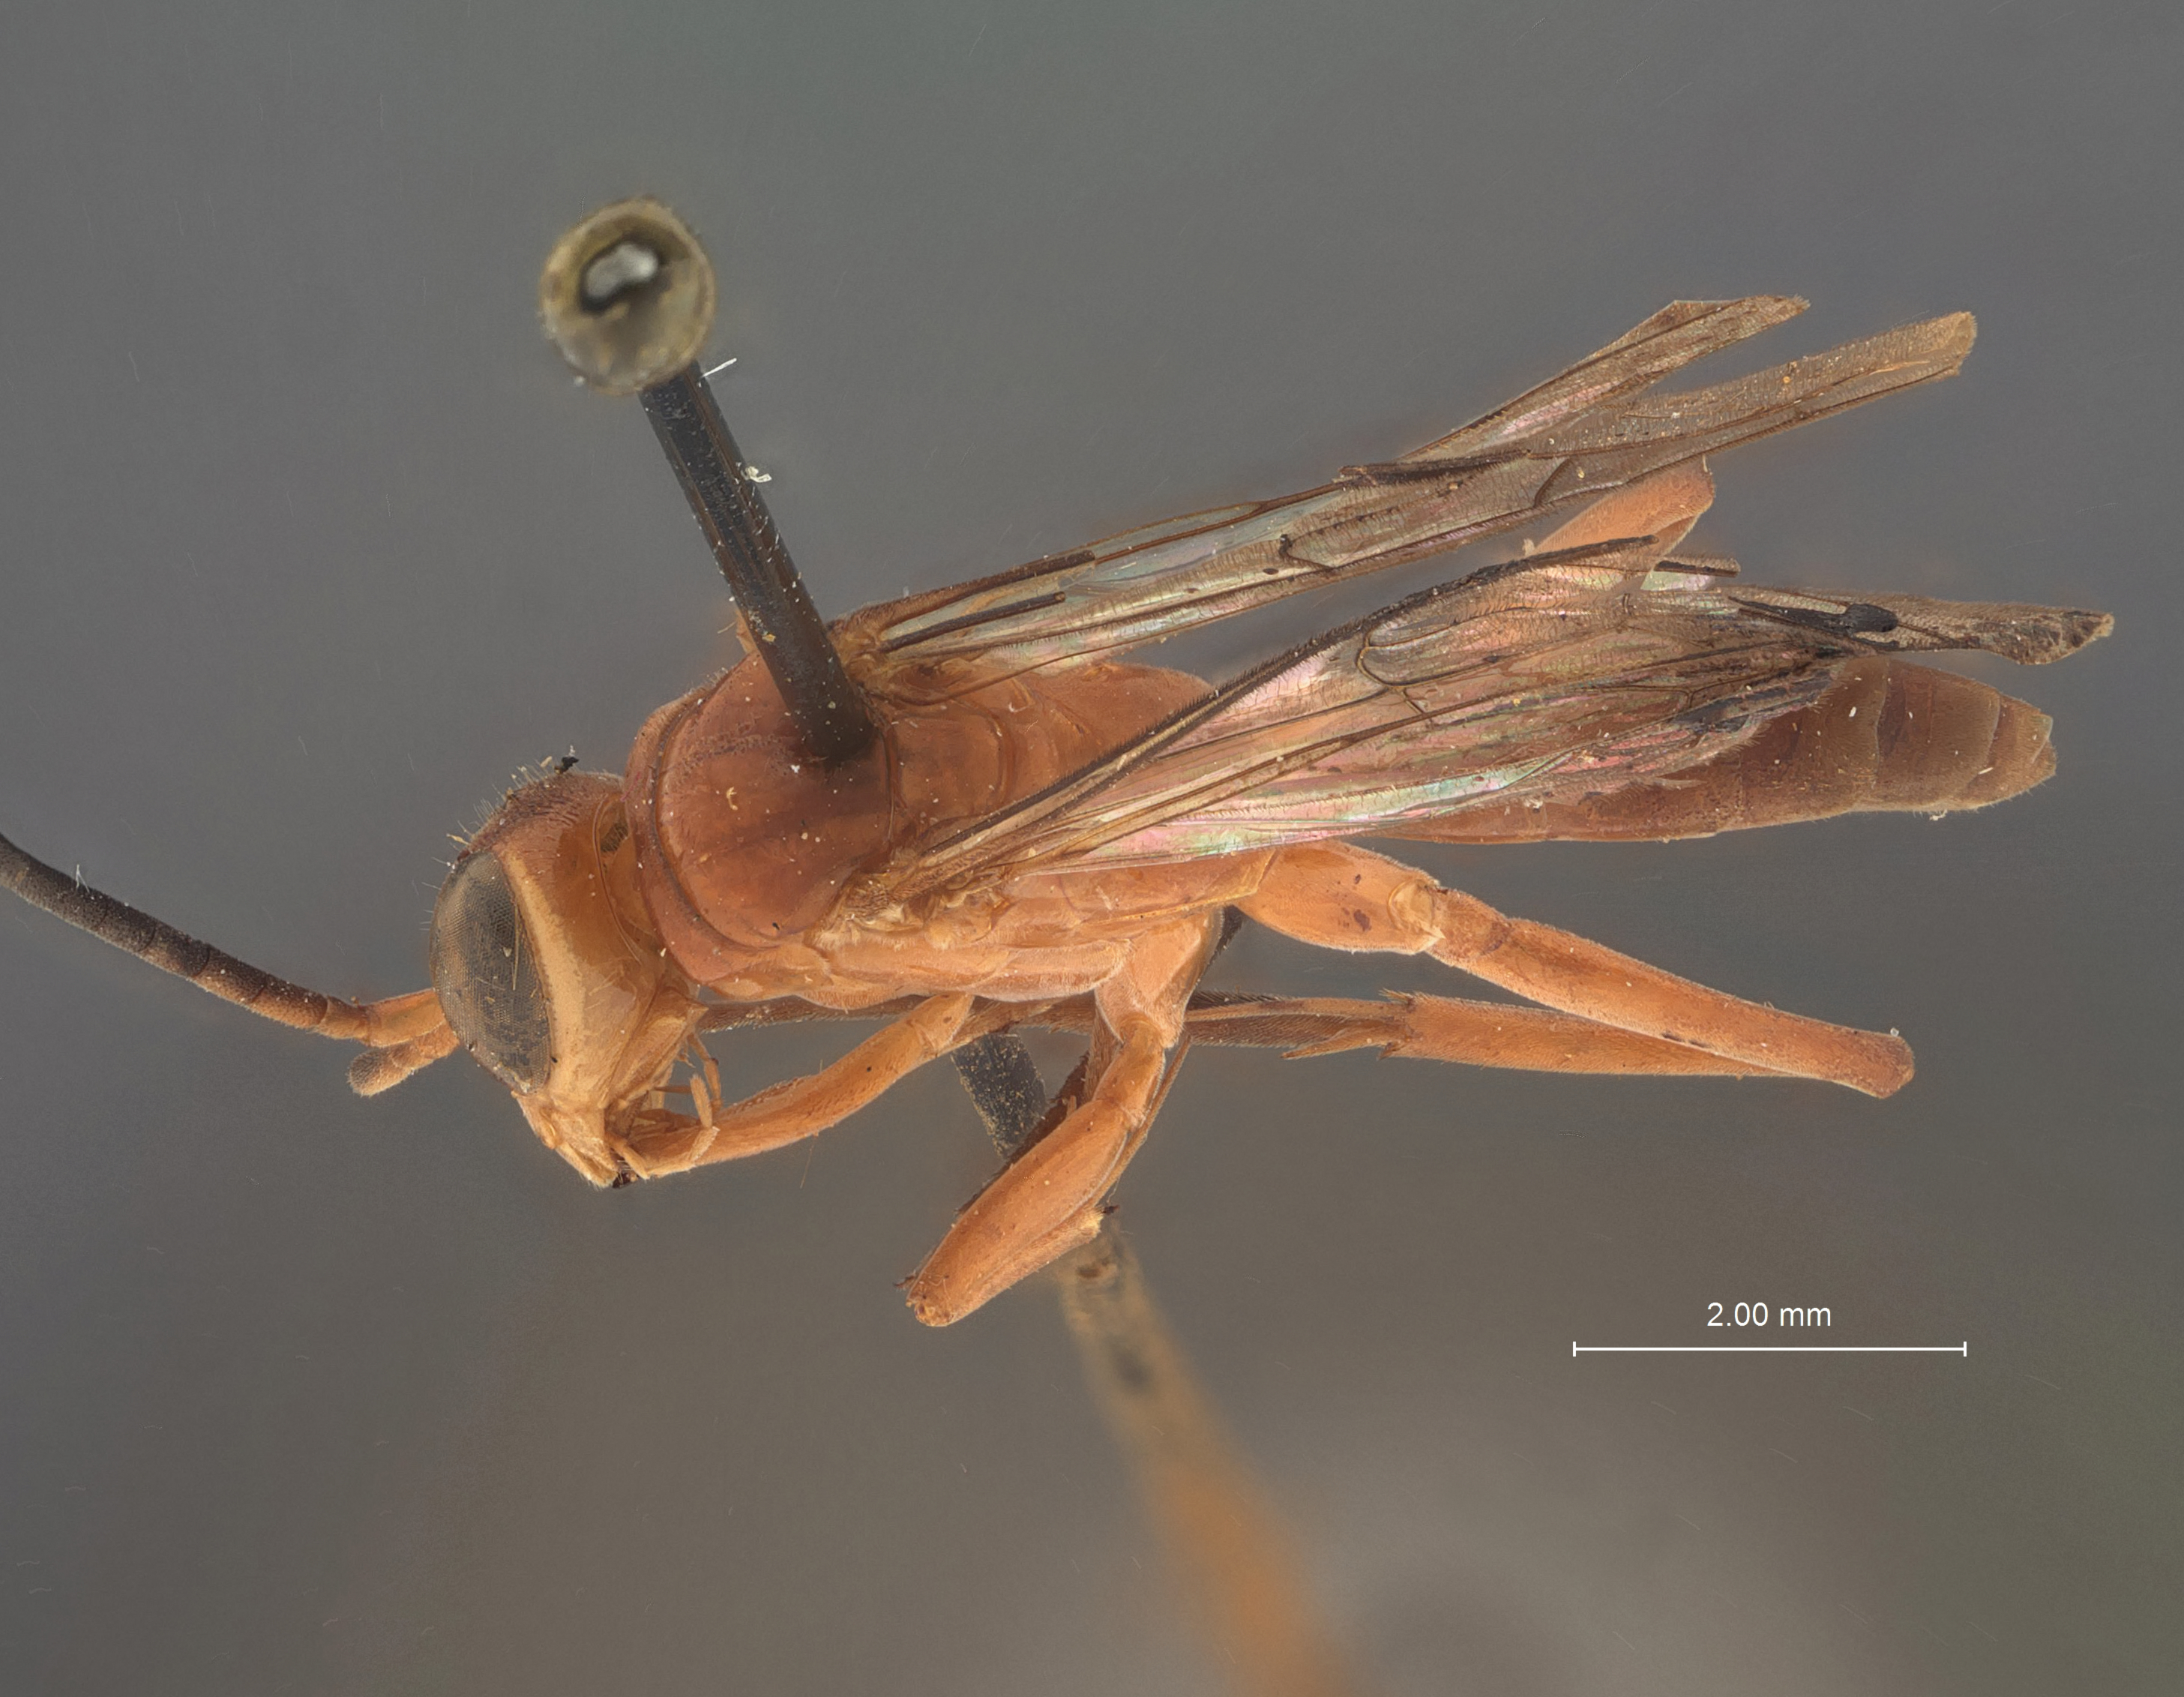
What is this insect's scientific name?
Xanthampulex intrusus
